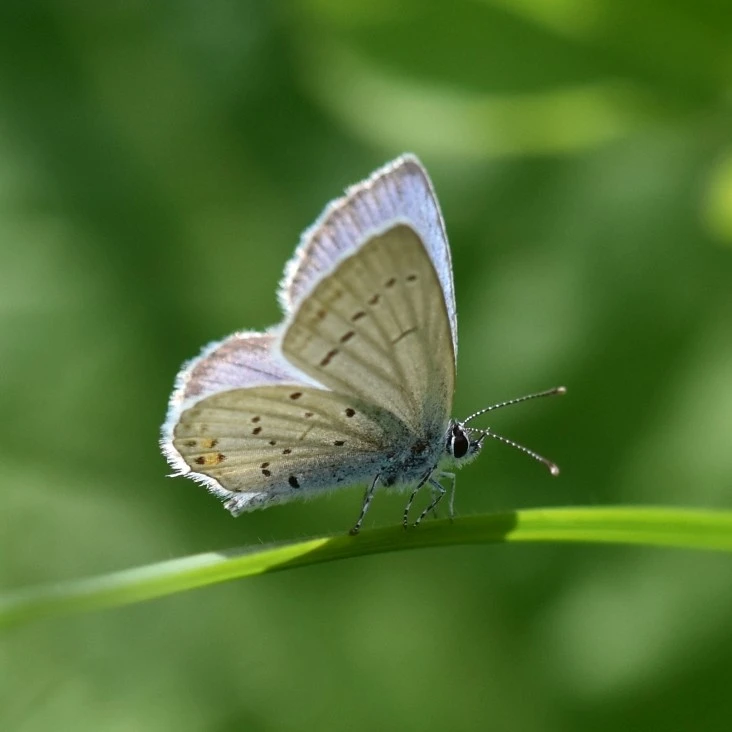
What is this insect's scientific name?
Cupido argiades (also Elkalyce argiades)
